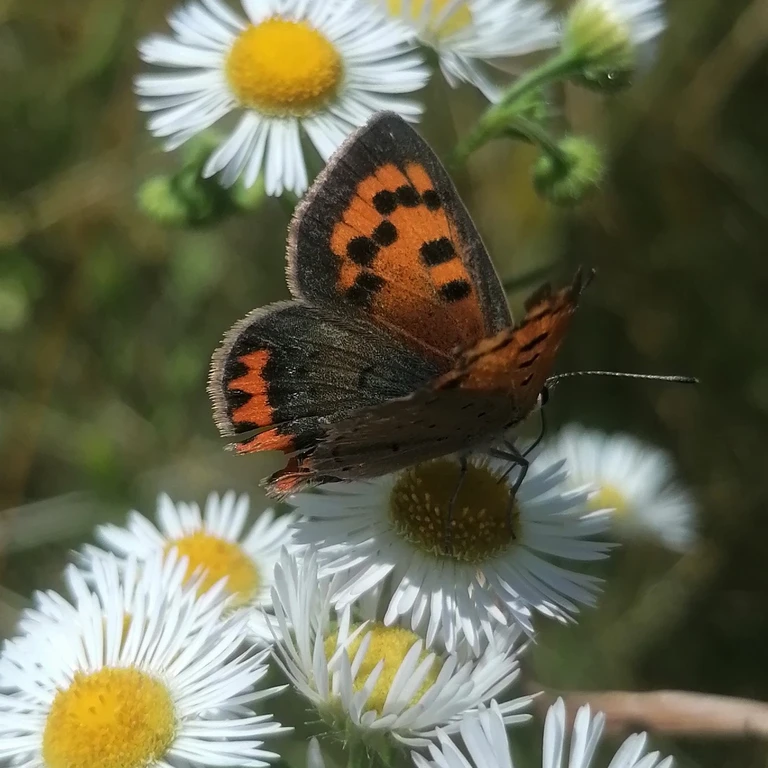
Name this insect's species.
Lycaena phlaeas
